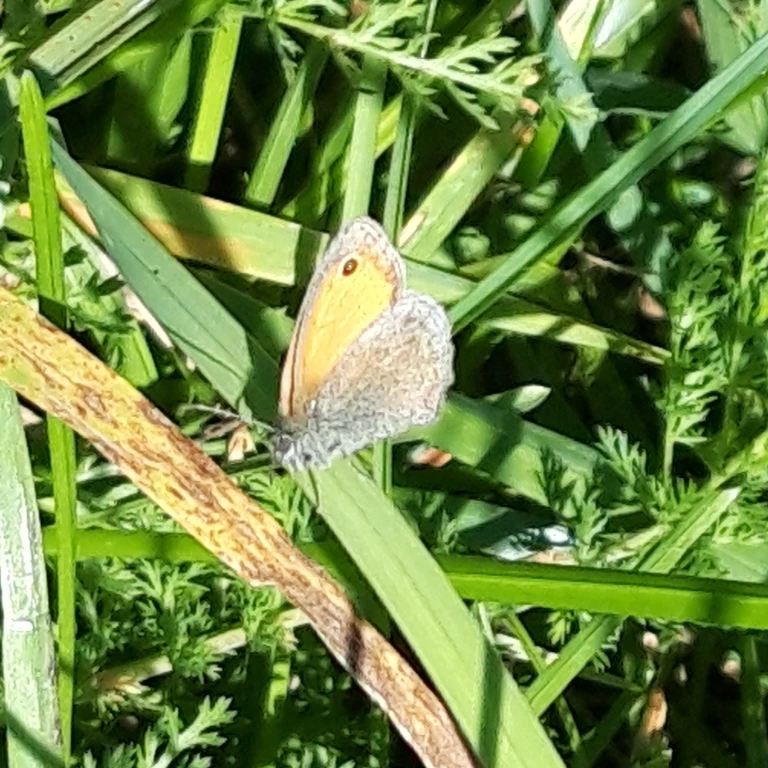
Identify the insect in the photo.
Coenonympha pamphilus
